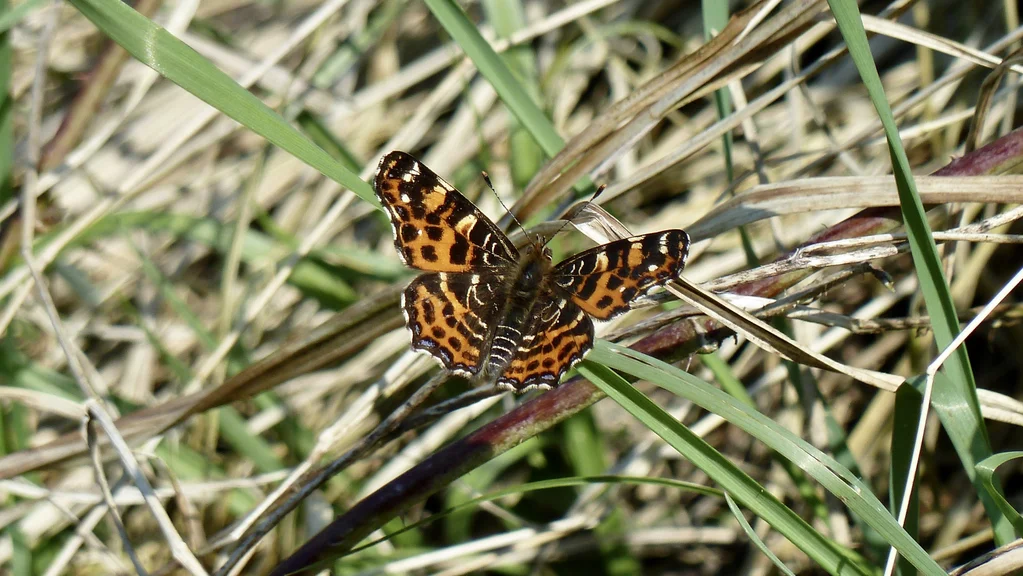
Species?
Araschnia levana
